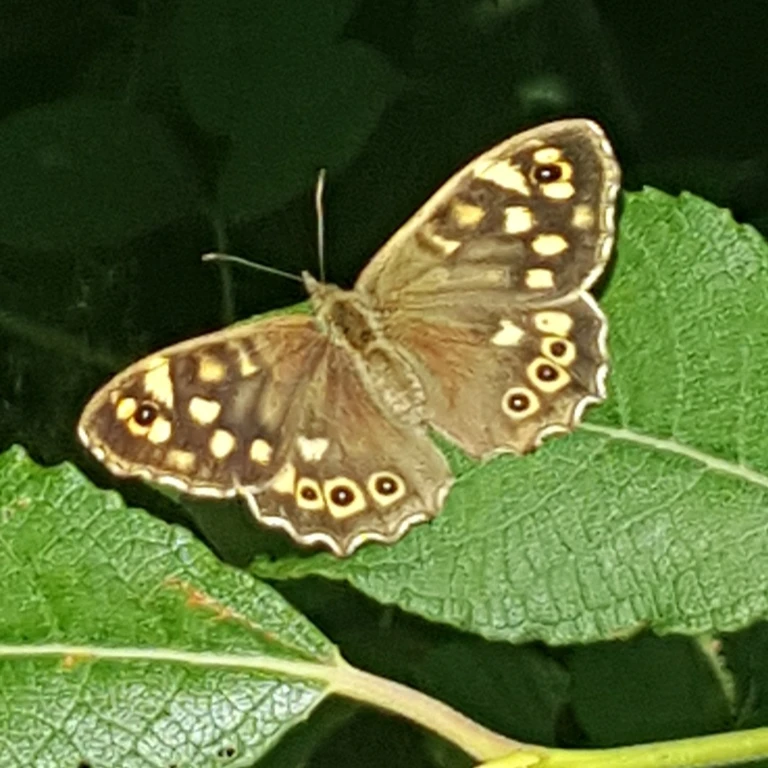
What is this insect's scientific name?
Pararge aegeria
